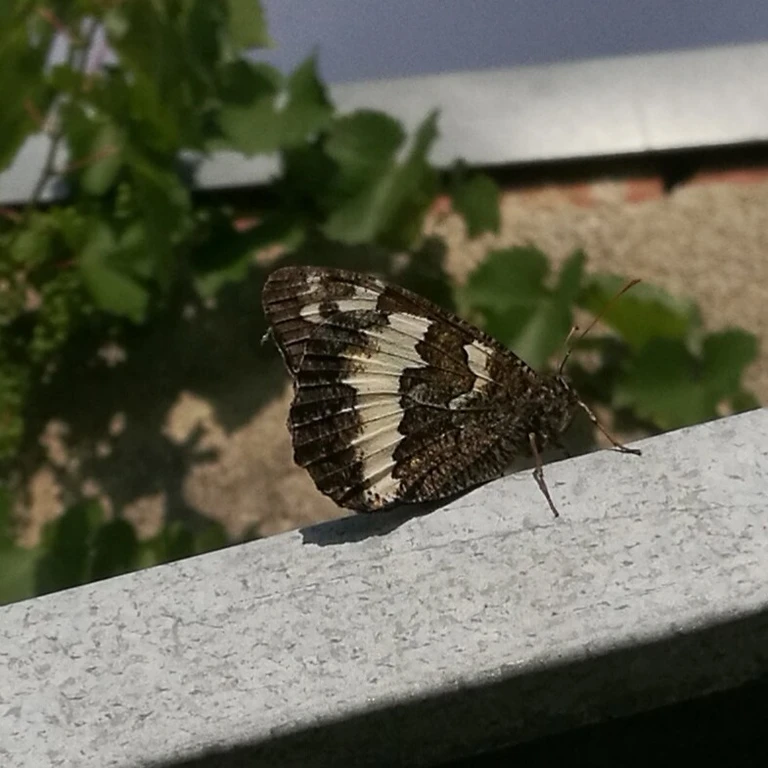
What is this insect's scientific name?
Brintesia circe
